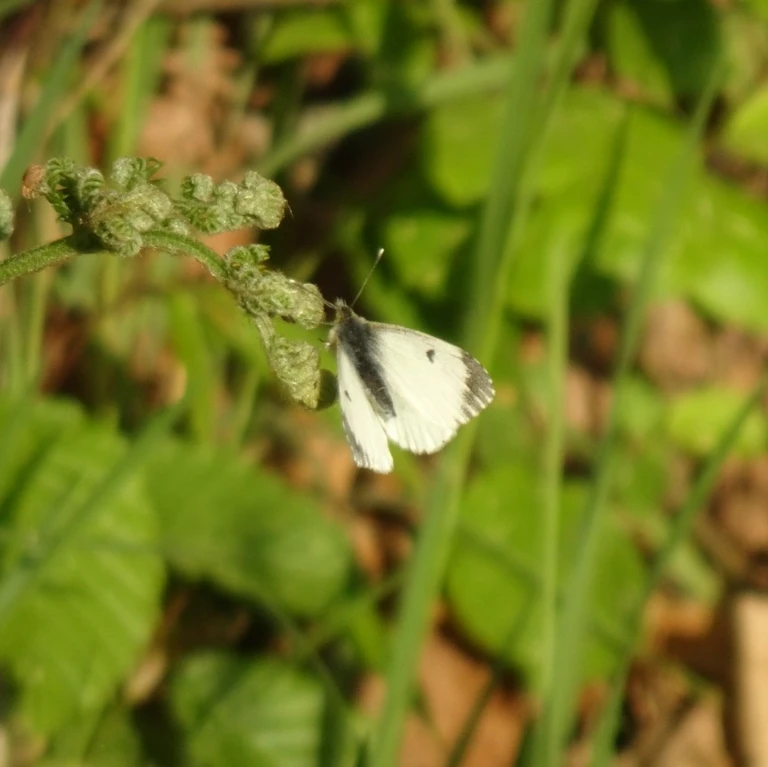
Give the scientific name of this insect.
Anthocharis cardamines
